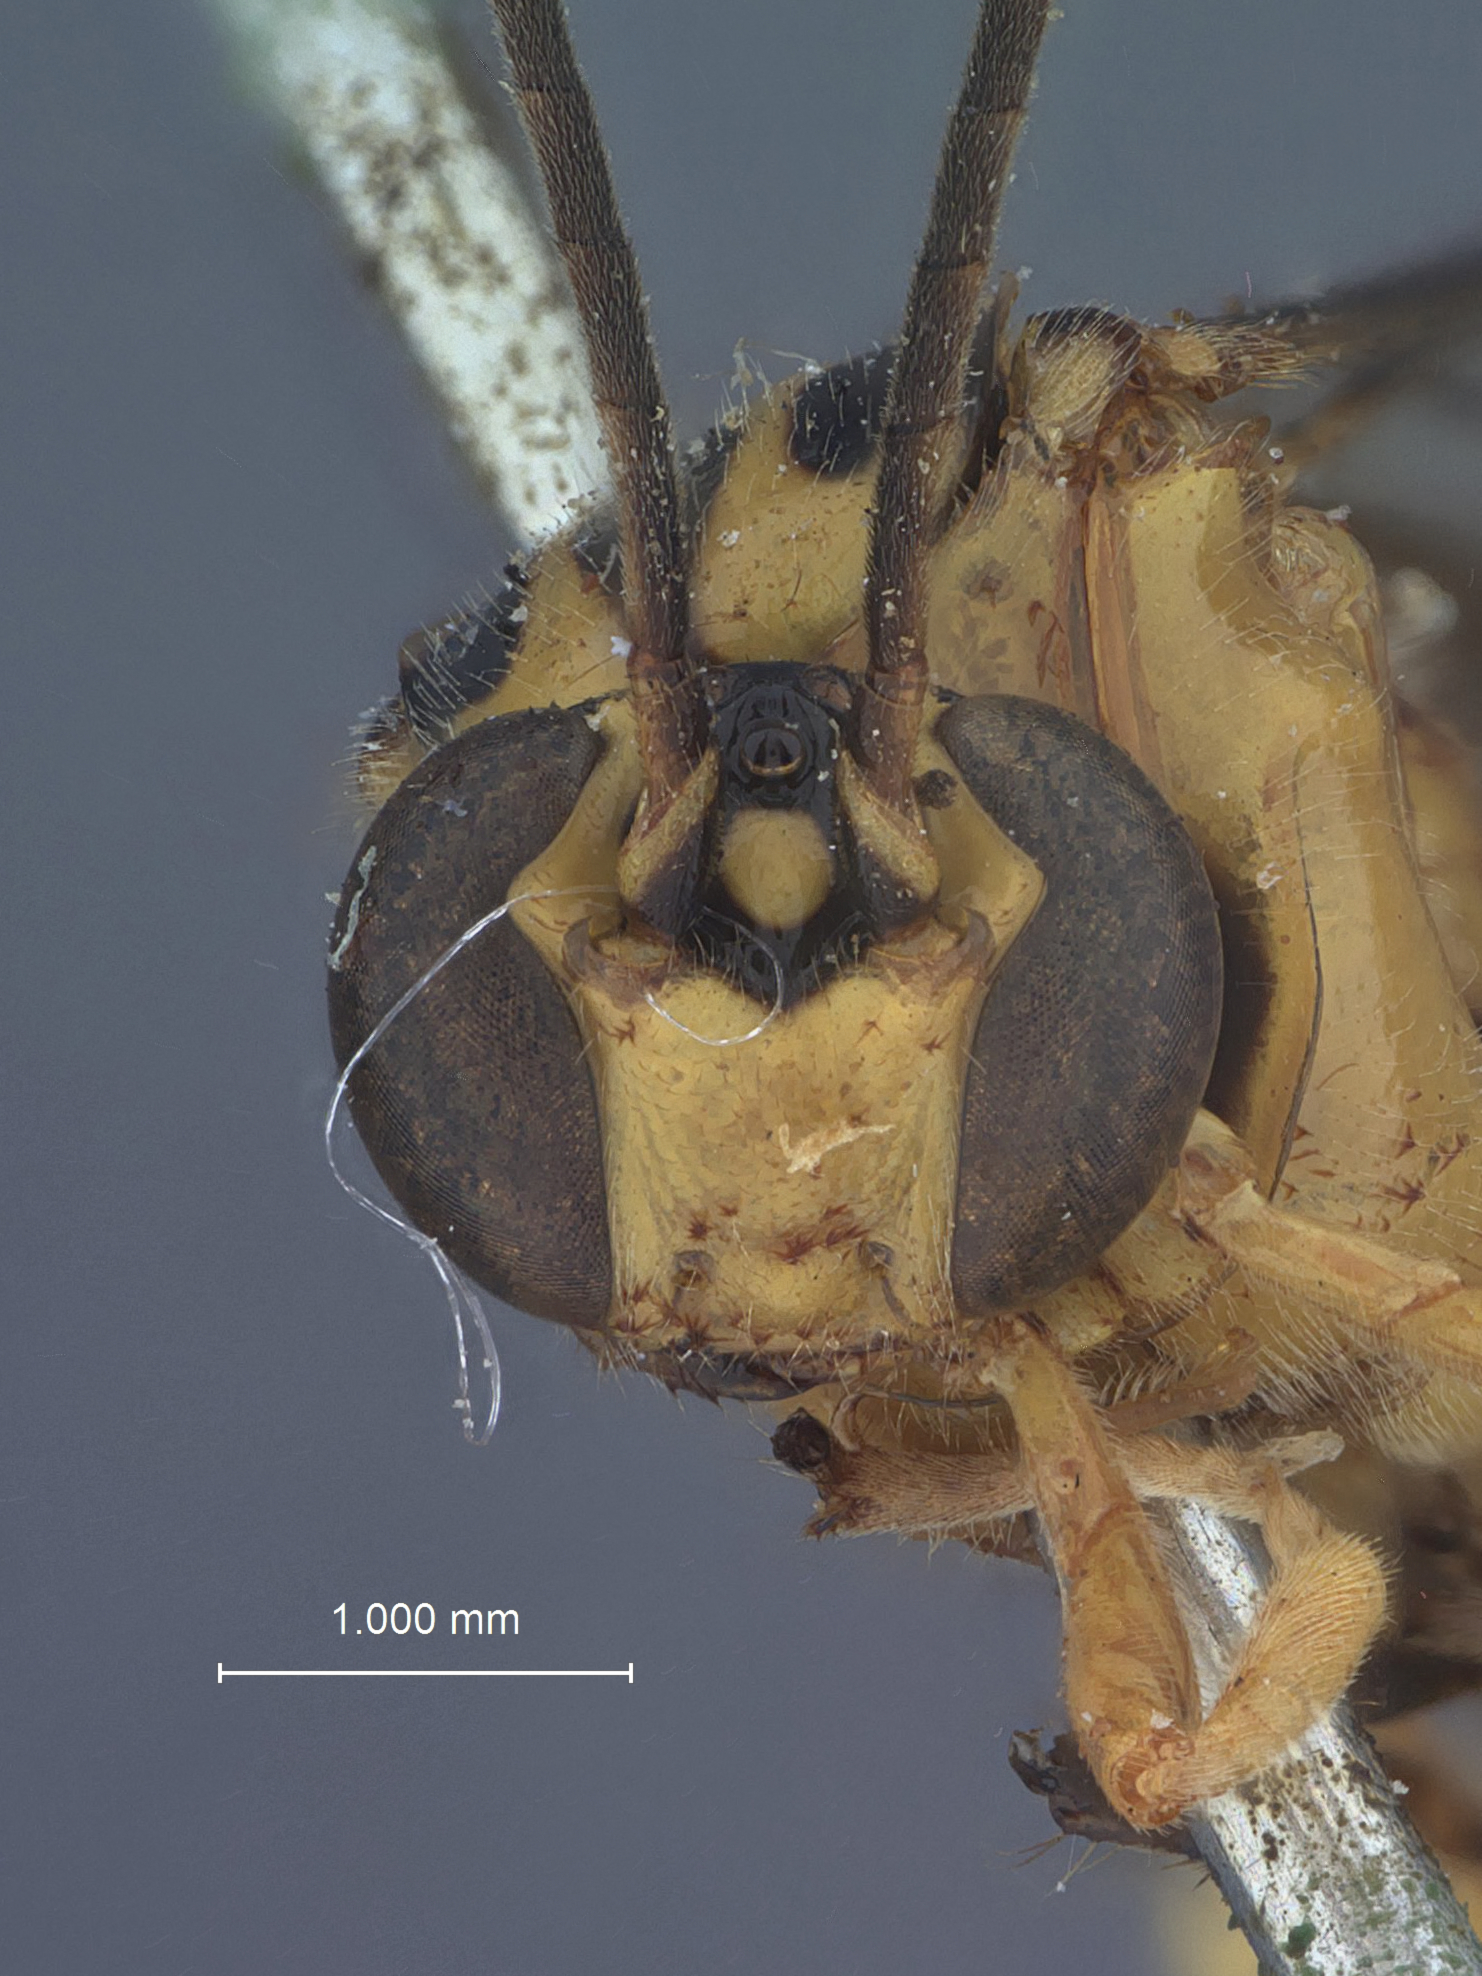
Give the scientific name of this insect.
Xanthopimpla pyramidalis
